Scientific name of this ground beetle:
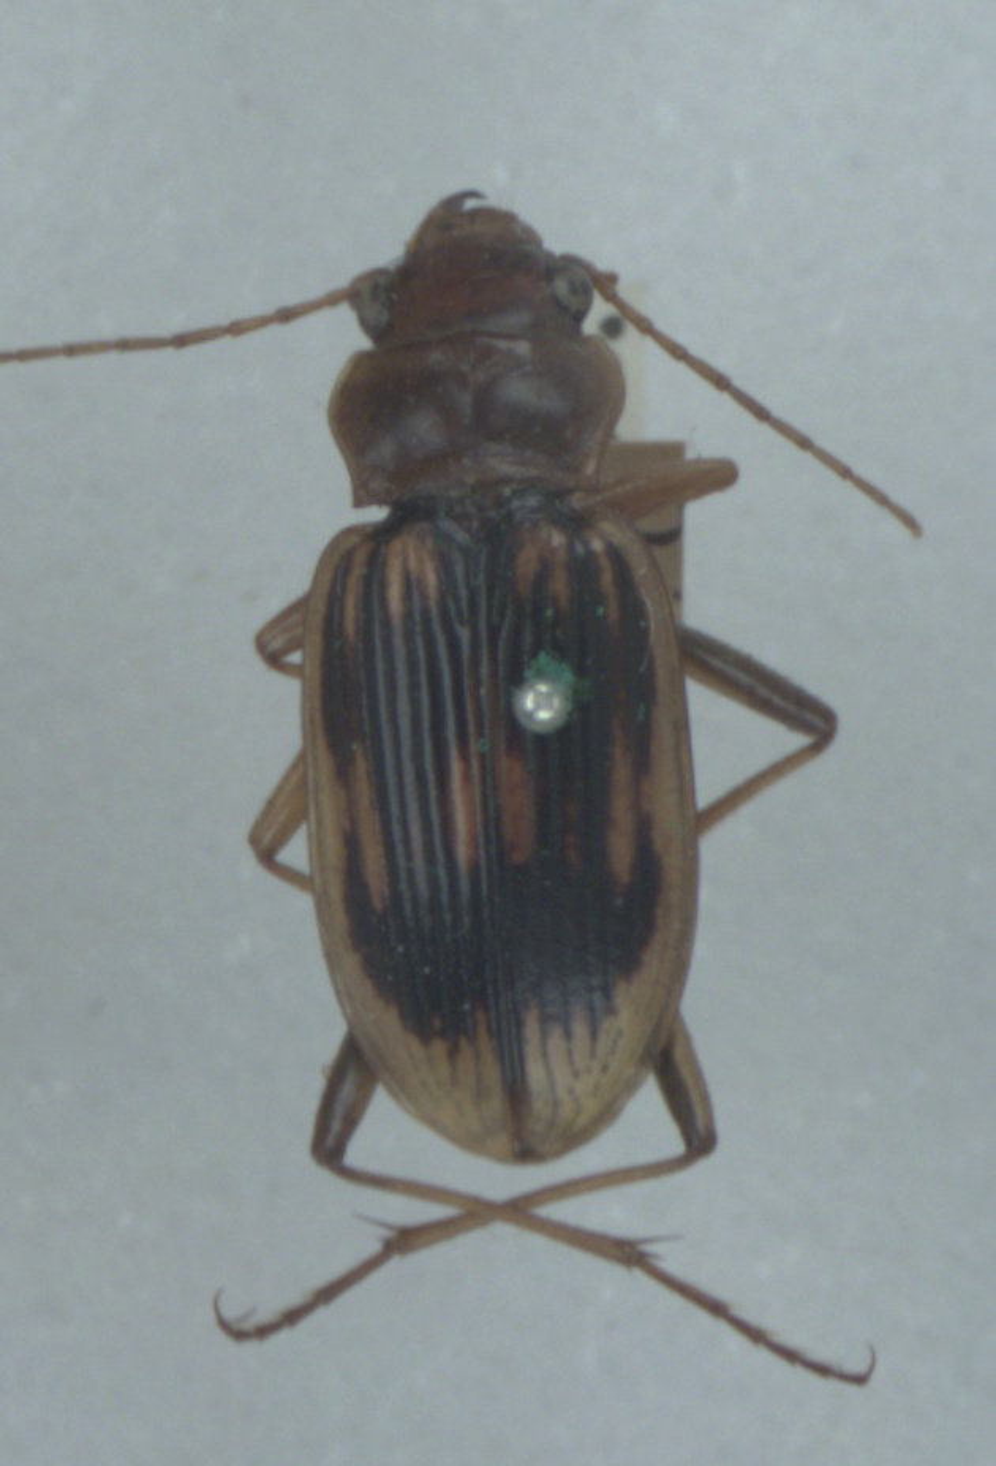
Nebria complanata
